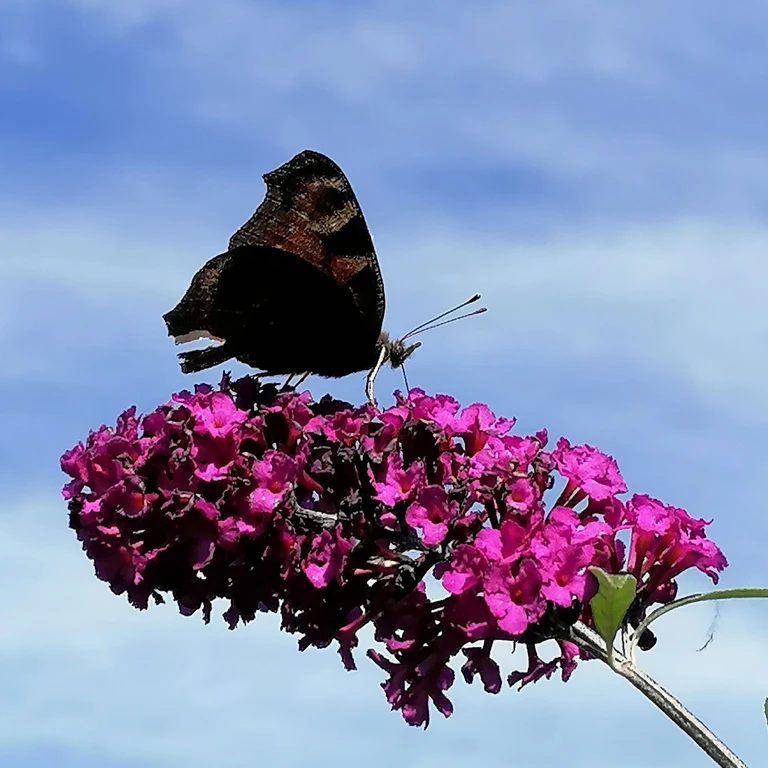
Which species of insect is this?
Aglais io
